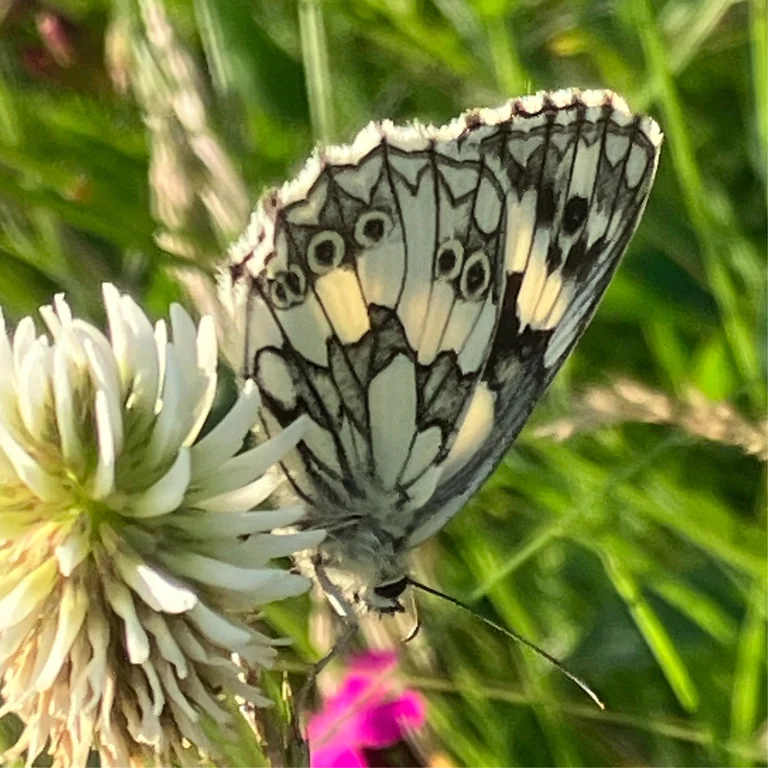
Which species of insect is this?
Melanargia galathea
